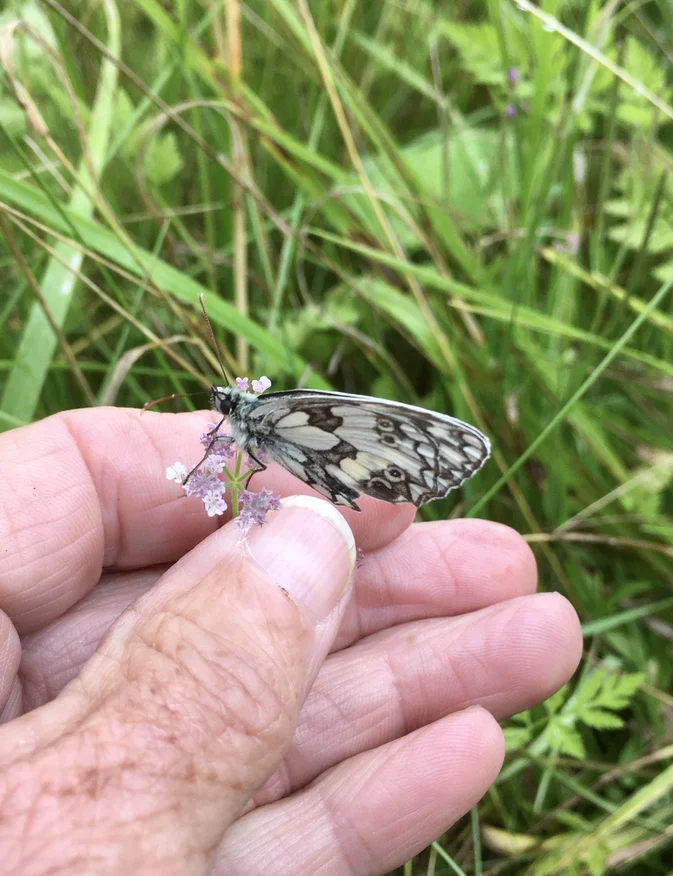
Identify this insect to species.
Melanargia galathea
